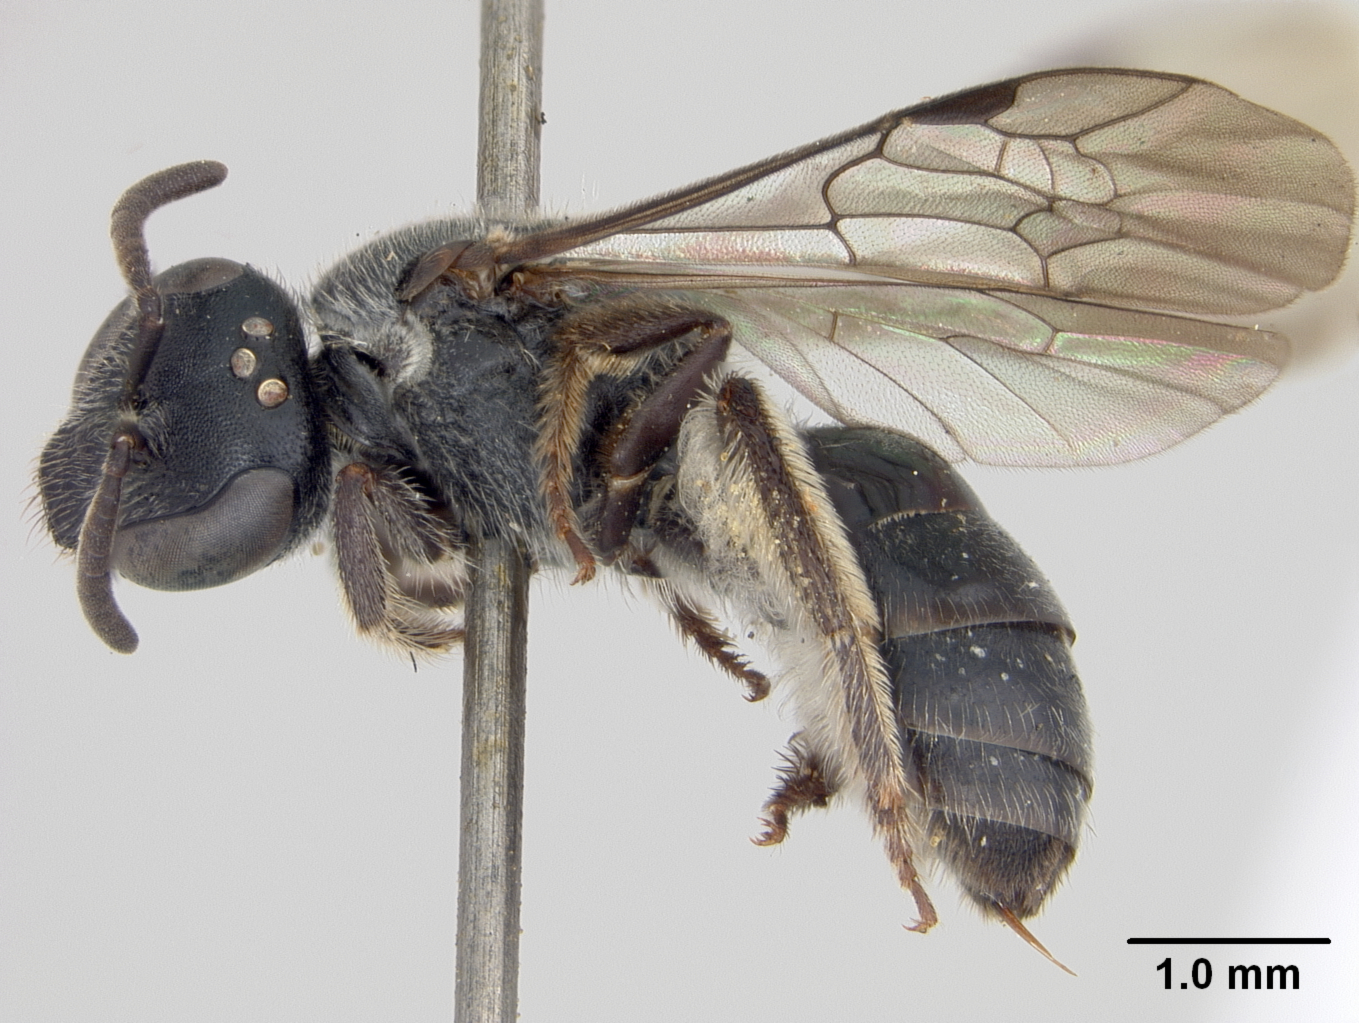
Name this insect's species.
Halictus itaminus
